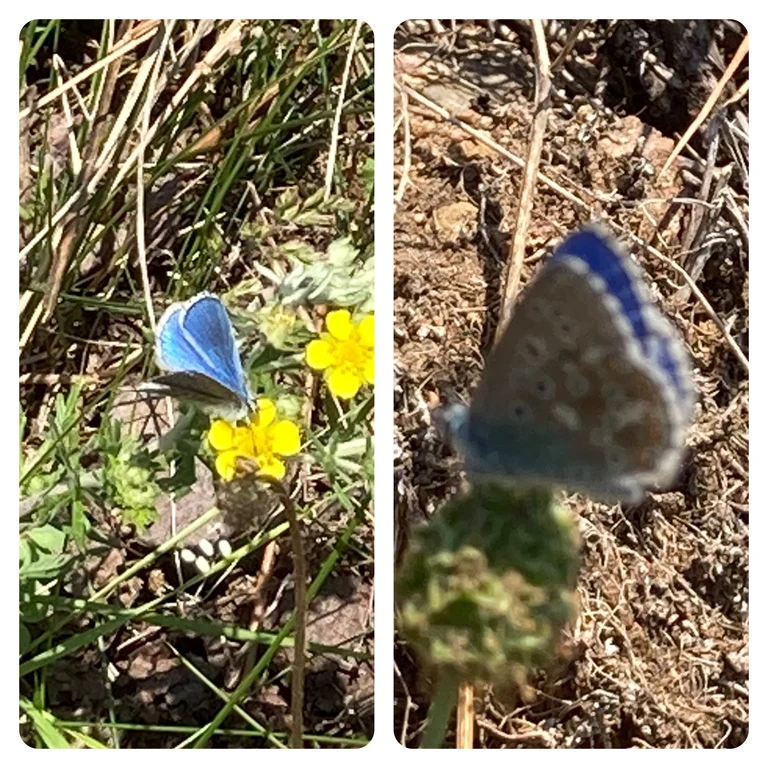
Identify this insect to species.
Lysandra bellargus
